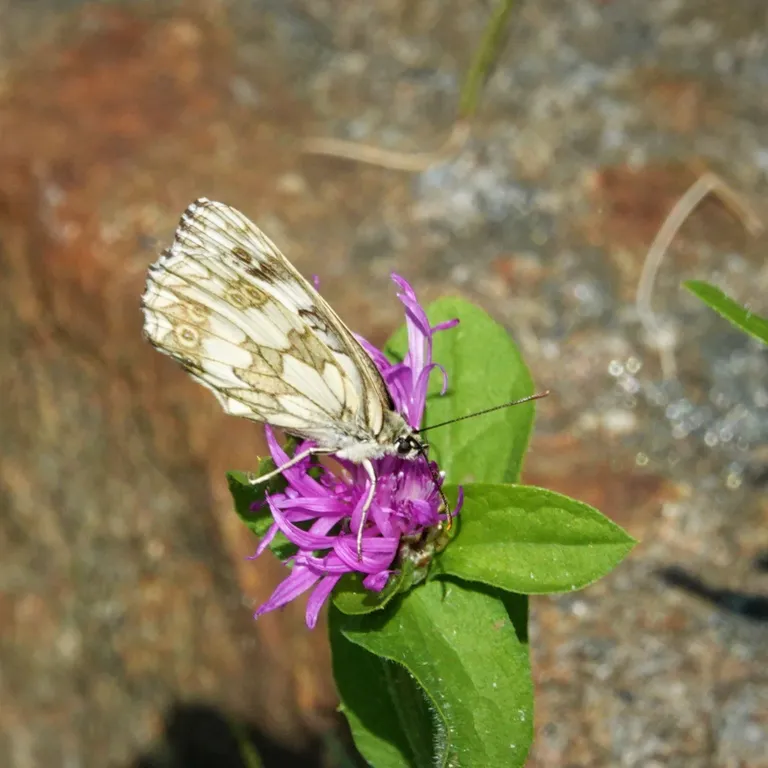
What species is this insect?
Melanargia galathea
